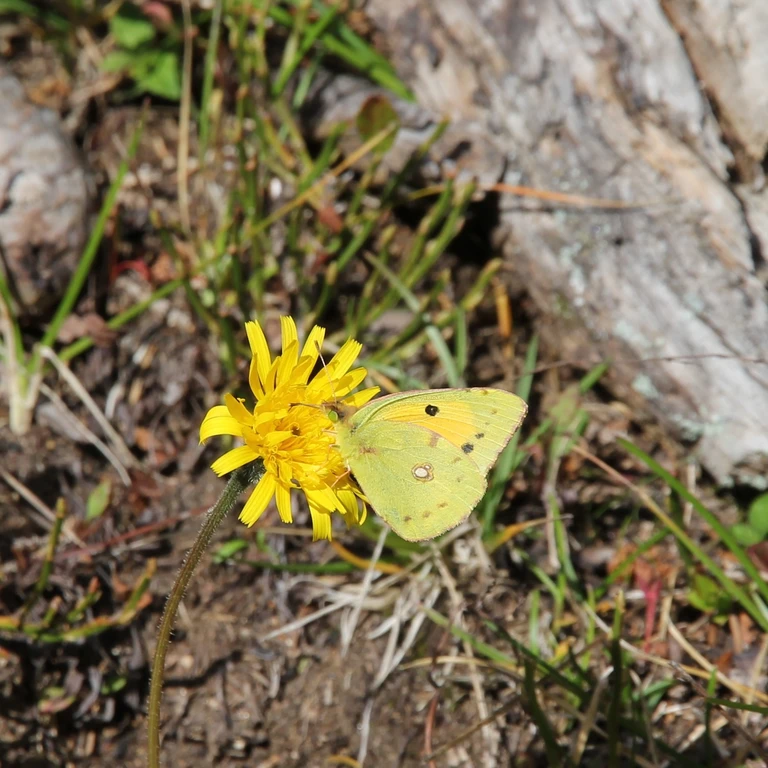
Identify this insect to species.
Colias croceus
